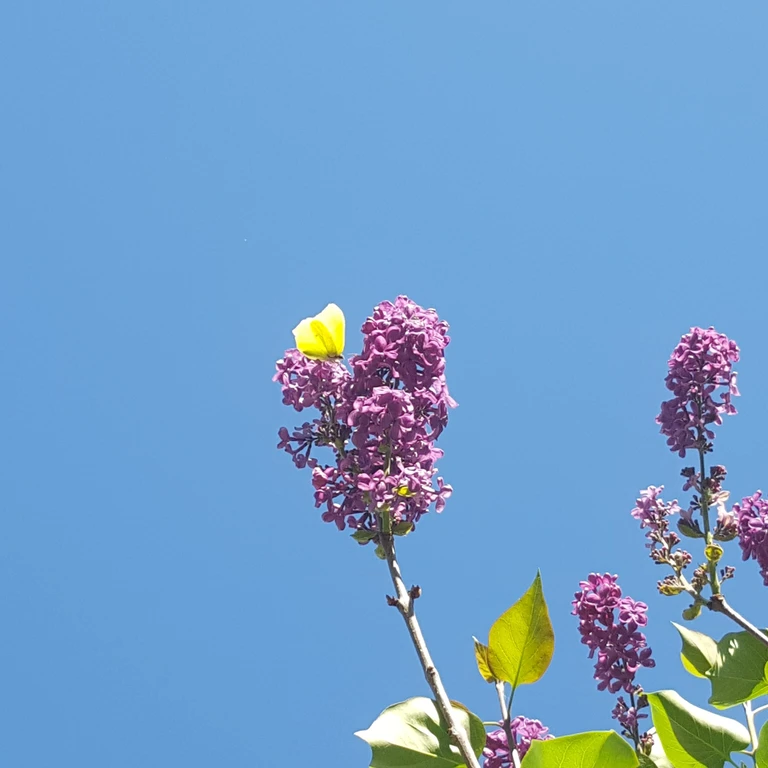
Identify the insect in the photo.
Gonepteryx rhamni
